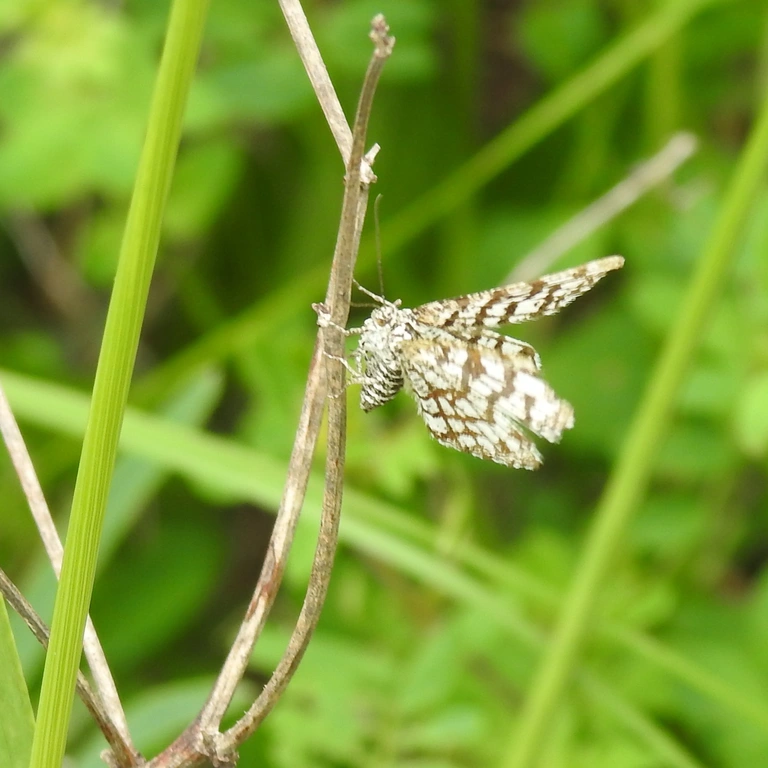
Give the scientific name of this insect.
Chiasmia clathrata
